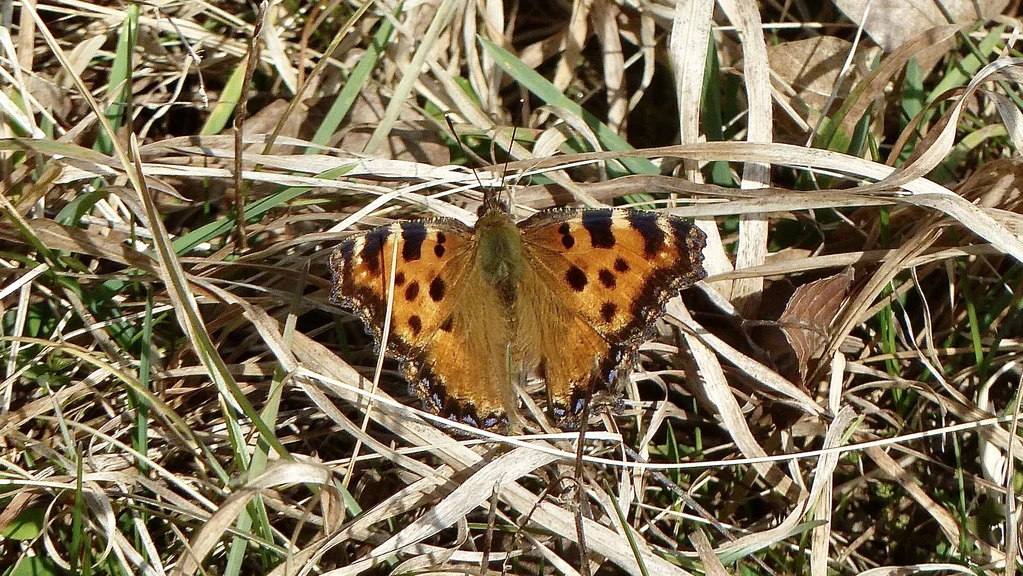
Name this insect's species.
Nymphalis polychloros
